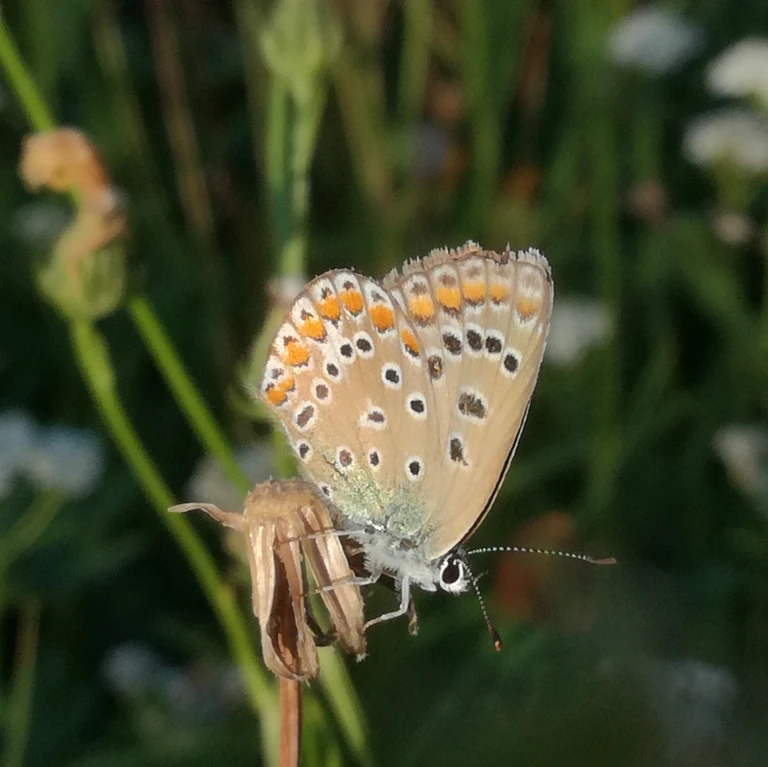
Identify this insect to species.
Polyommatus icarus
